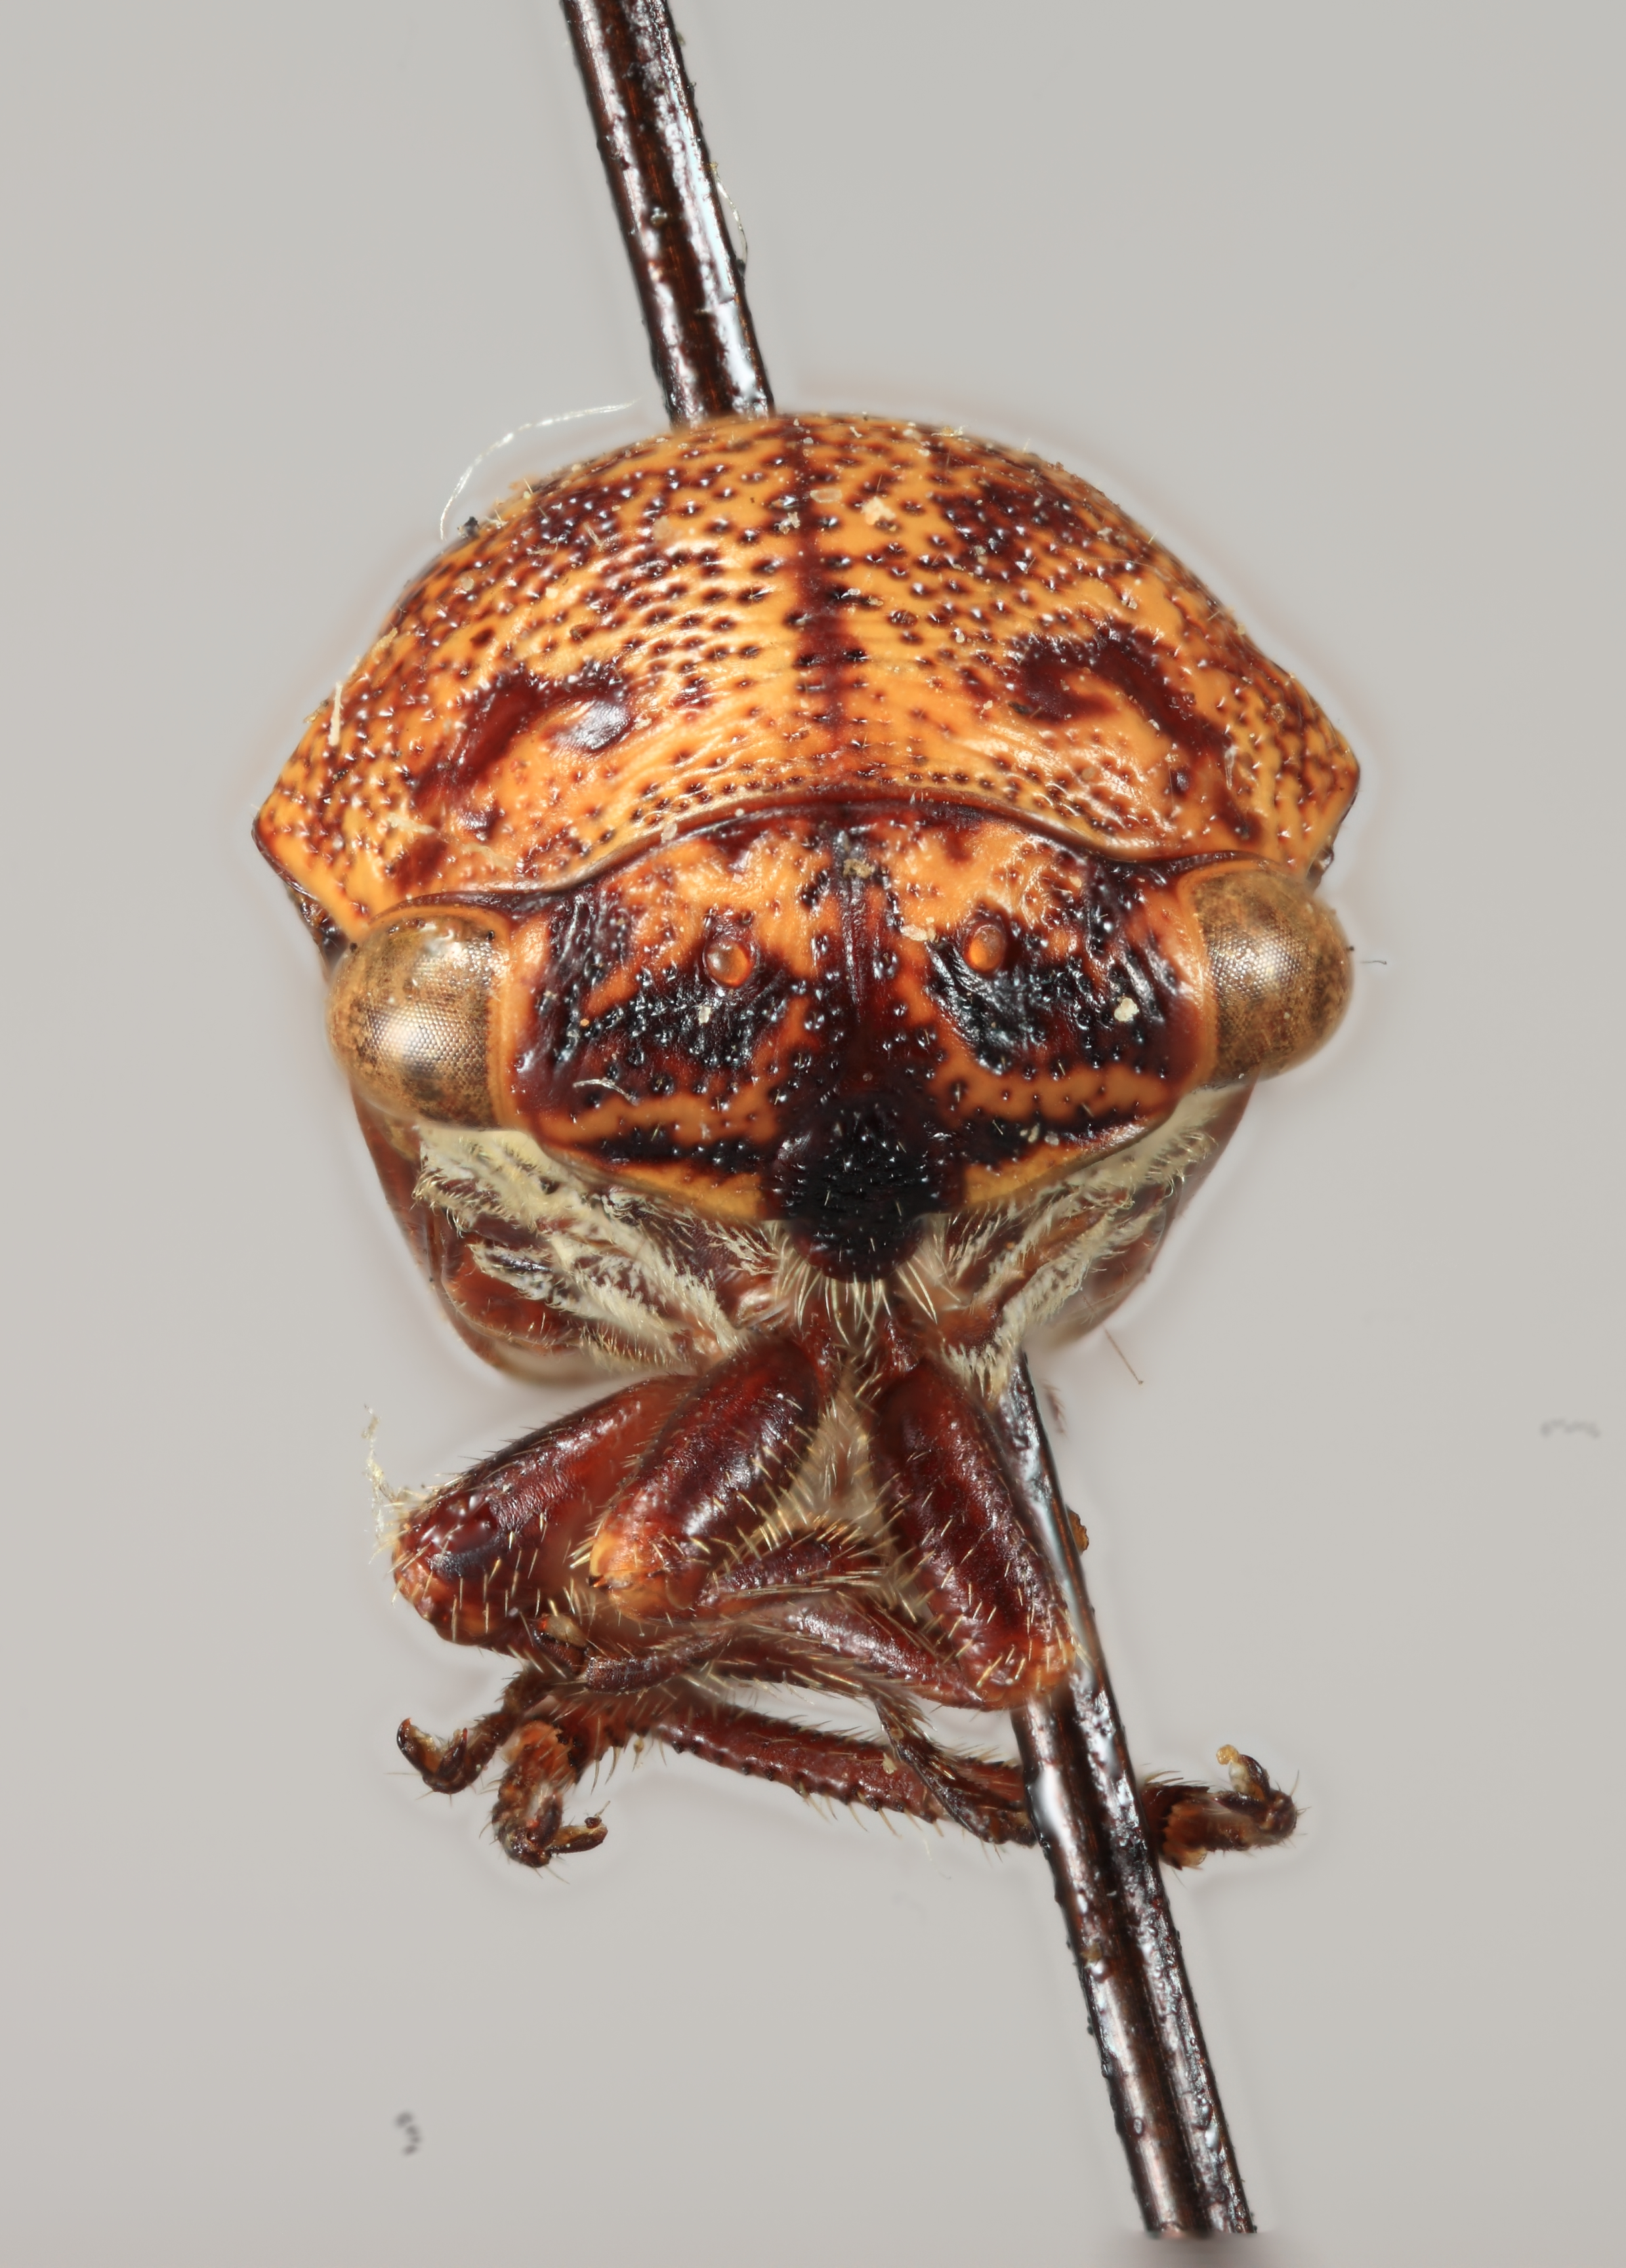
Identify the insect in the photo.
Monobelus irroratus
